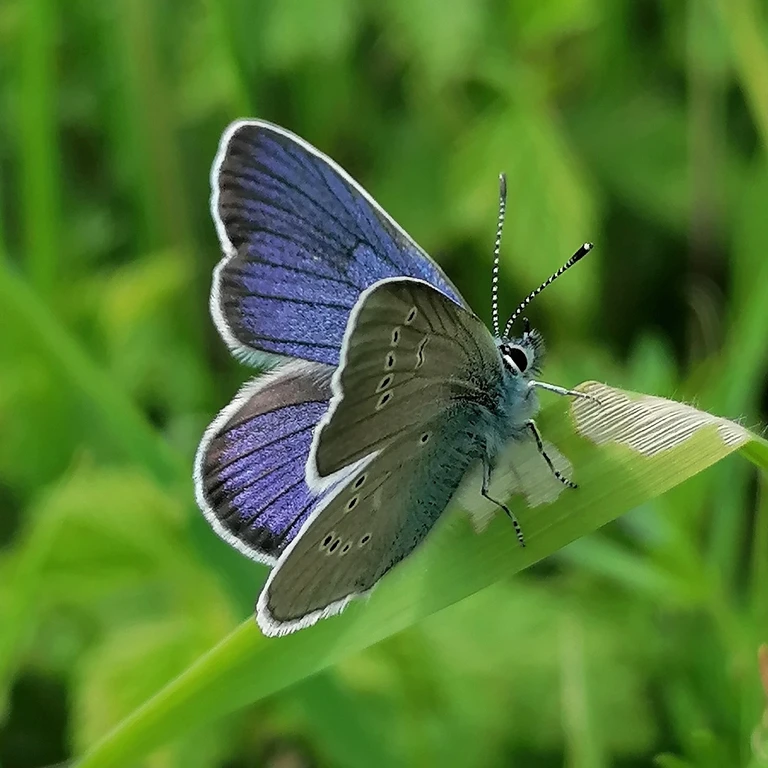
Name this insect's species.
Cyaniris semiargus
